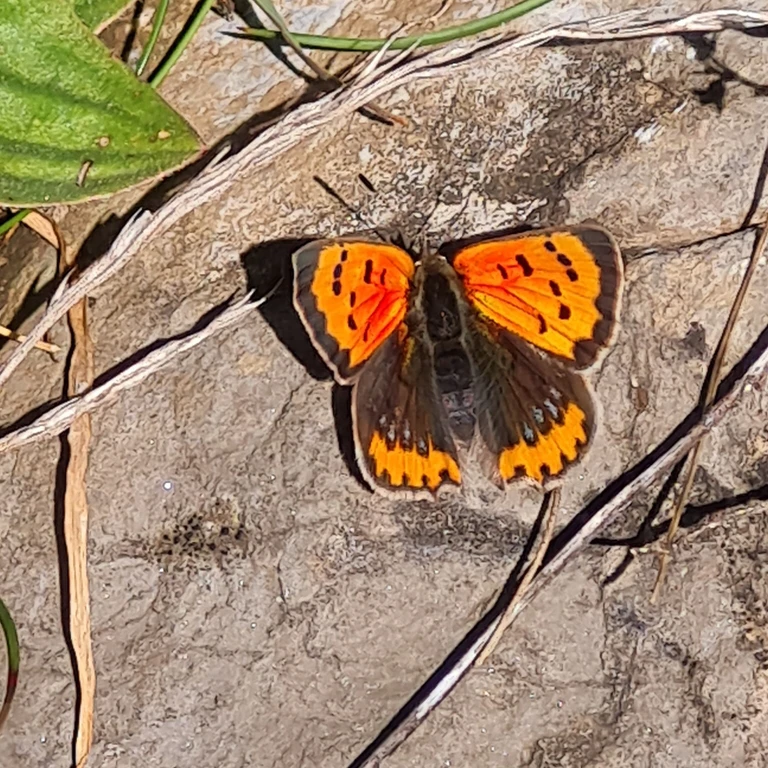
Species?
Lycaena phlaeas
